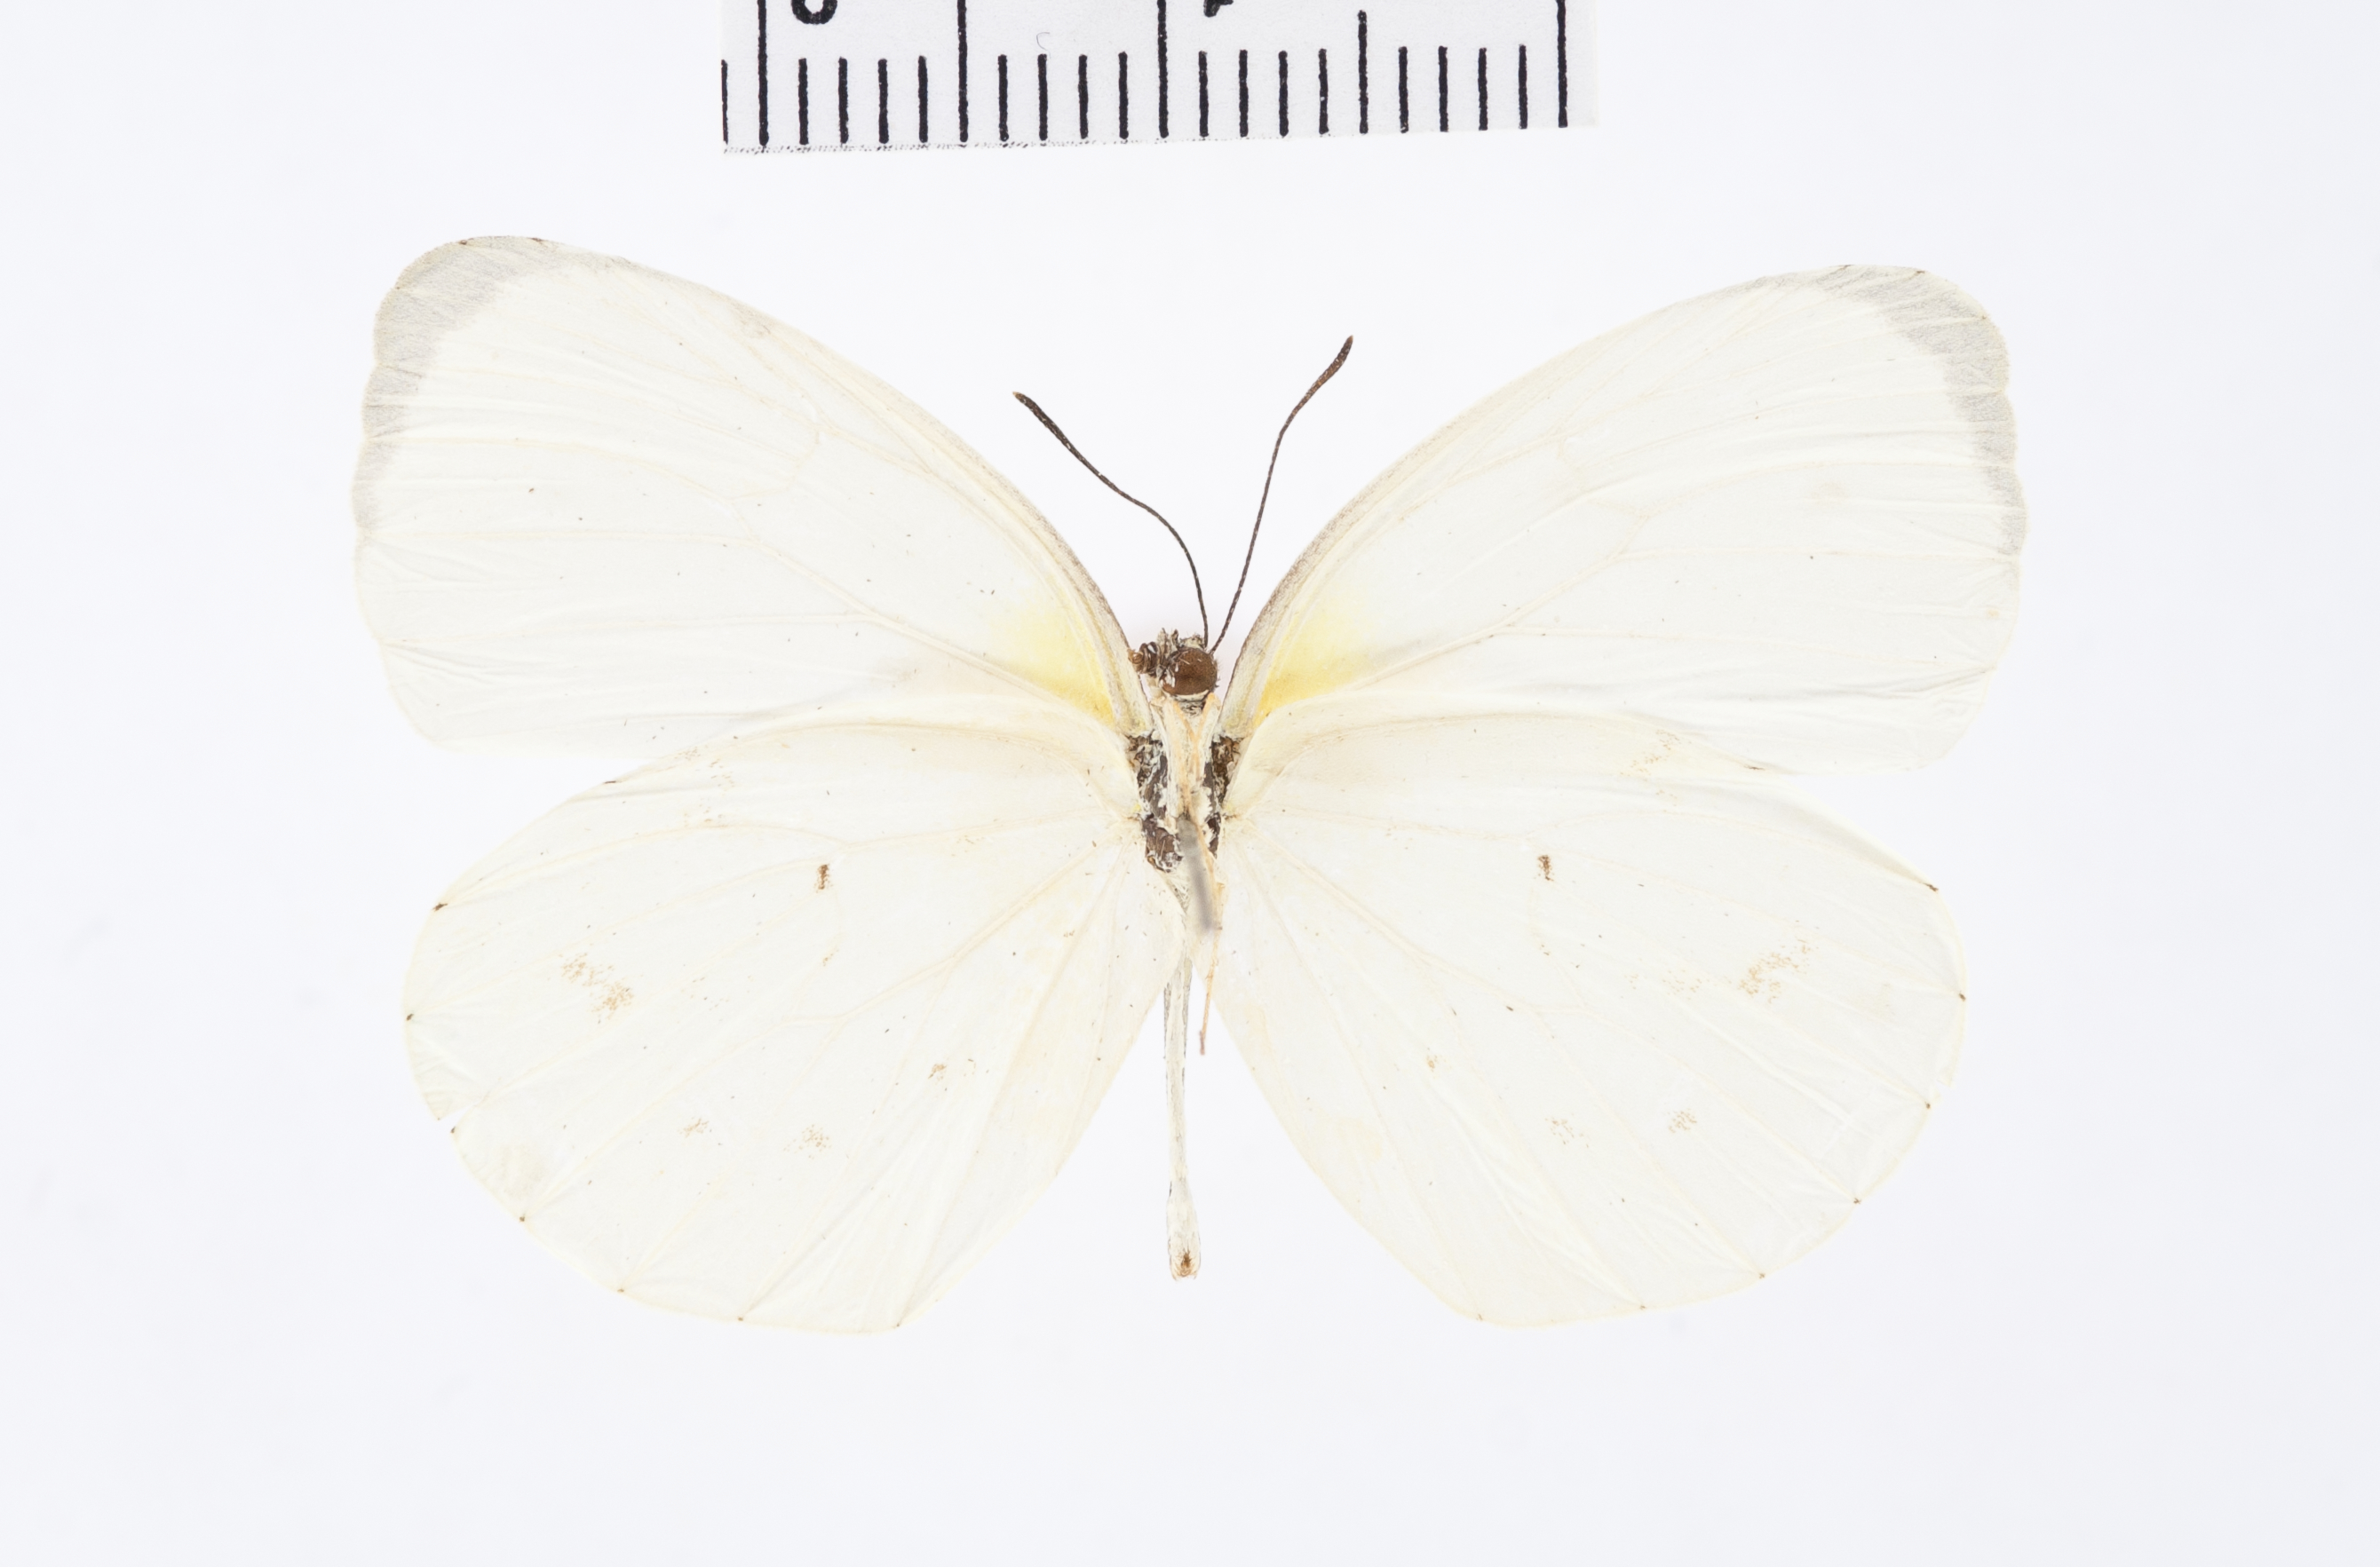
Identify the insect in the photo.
Eurema albula
